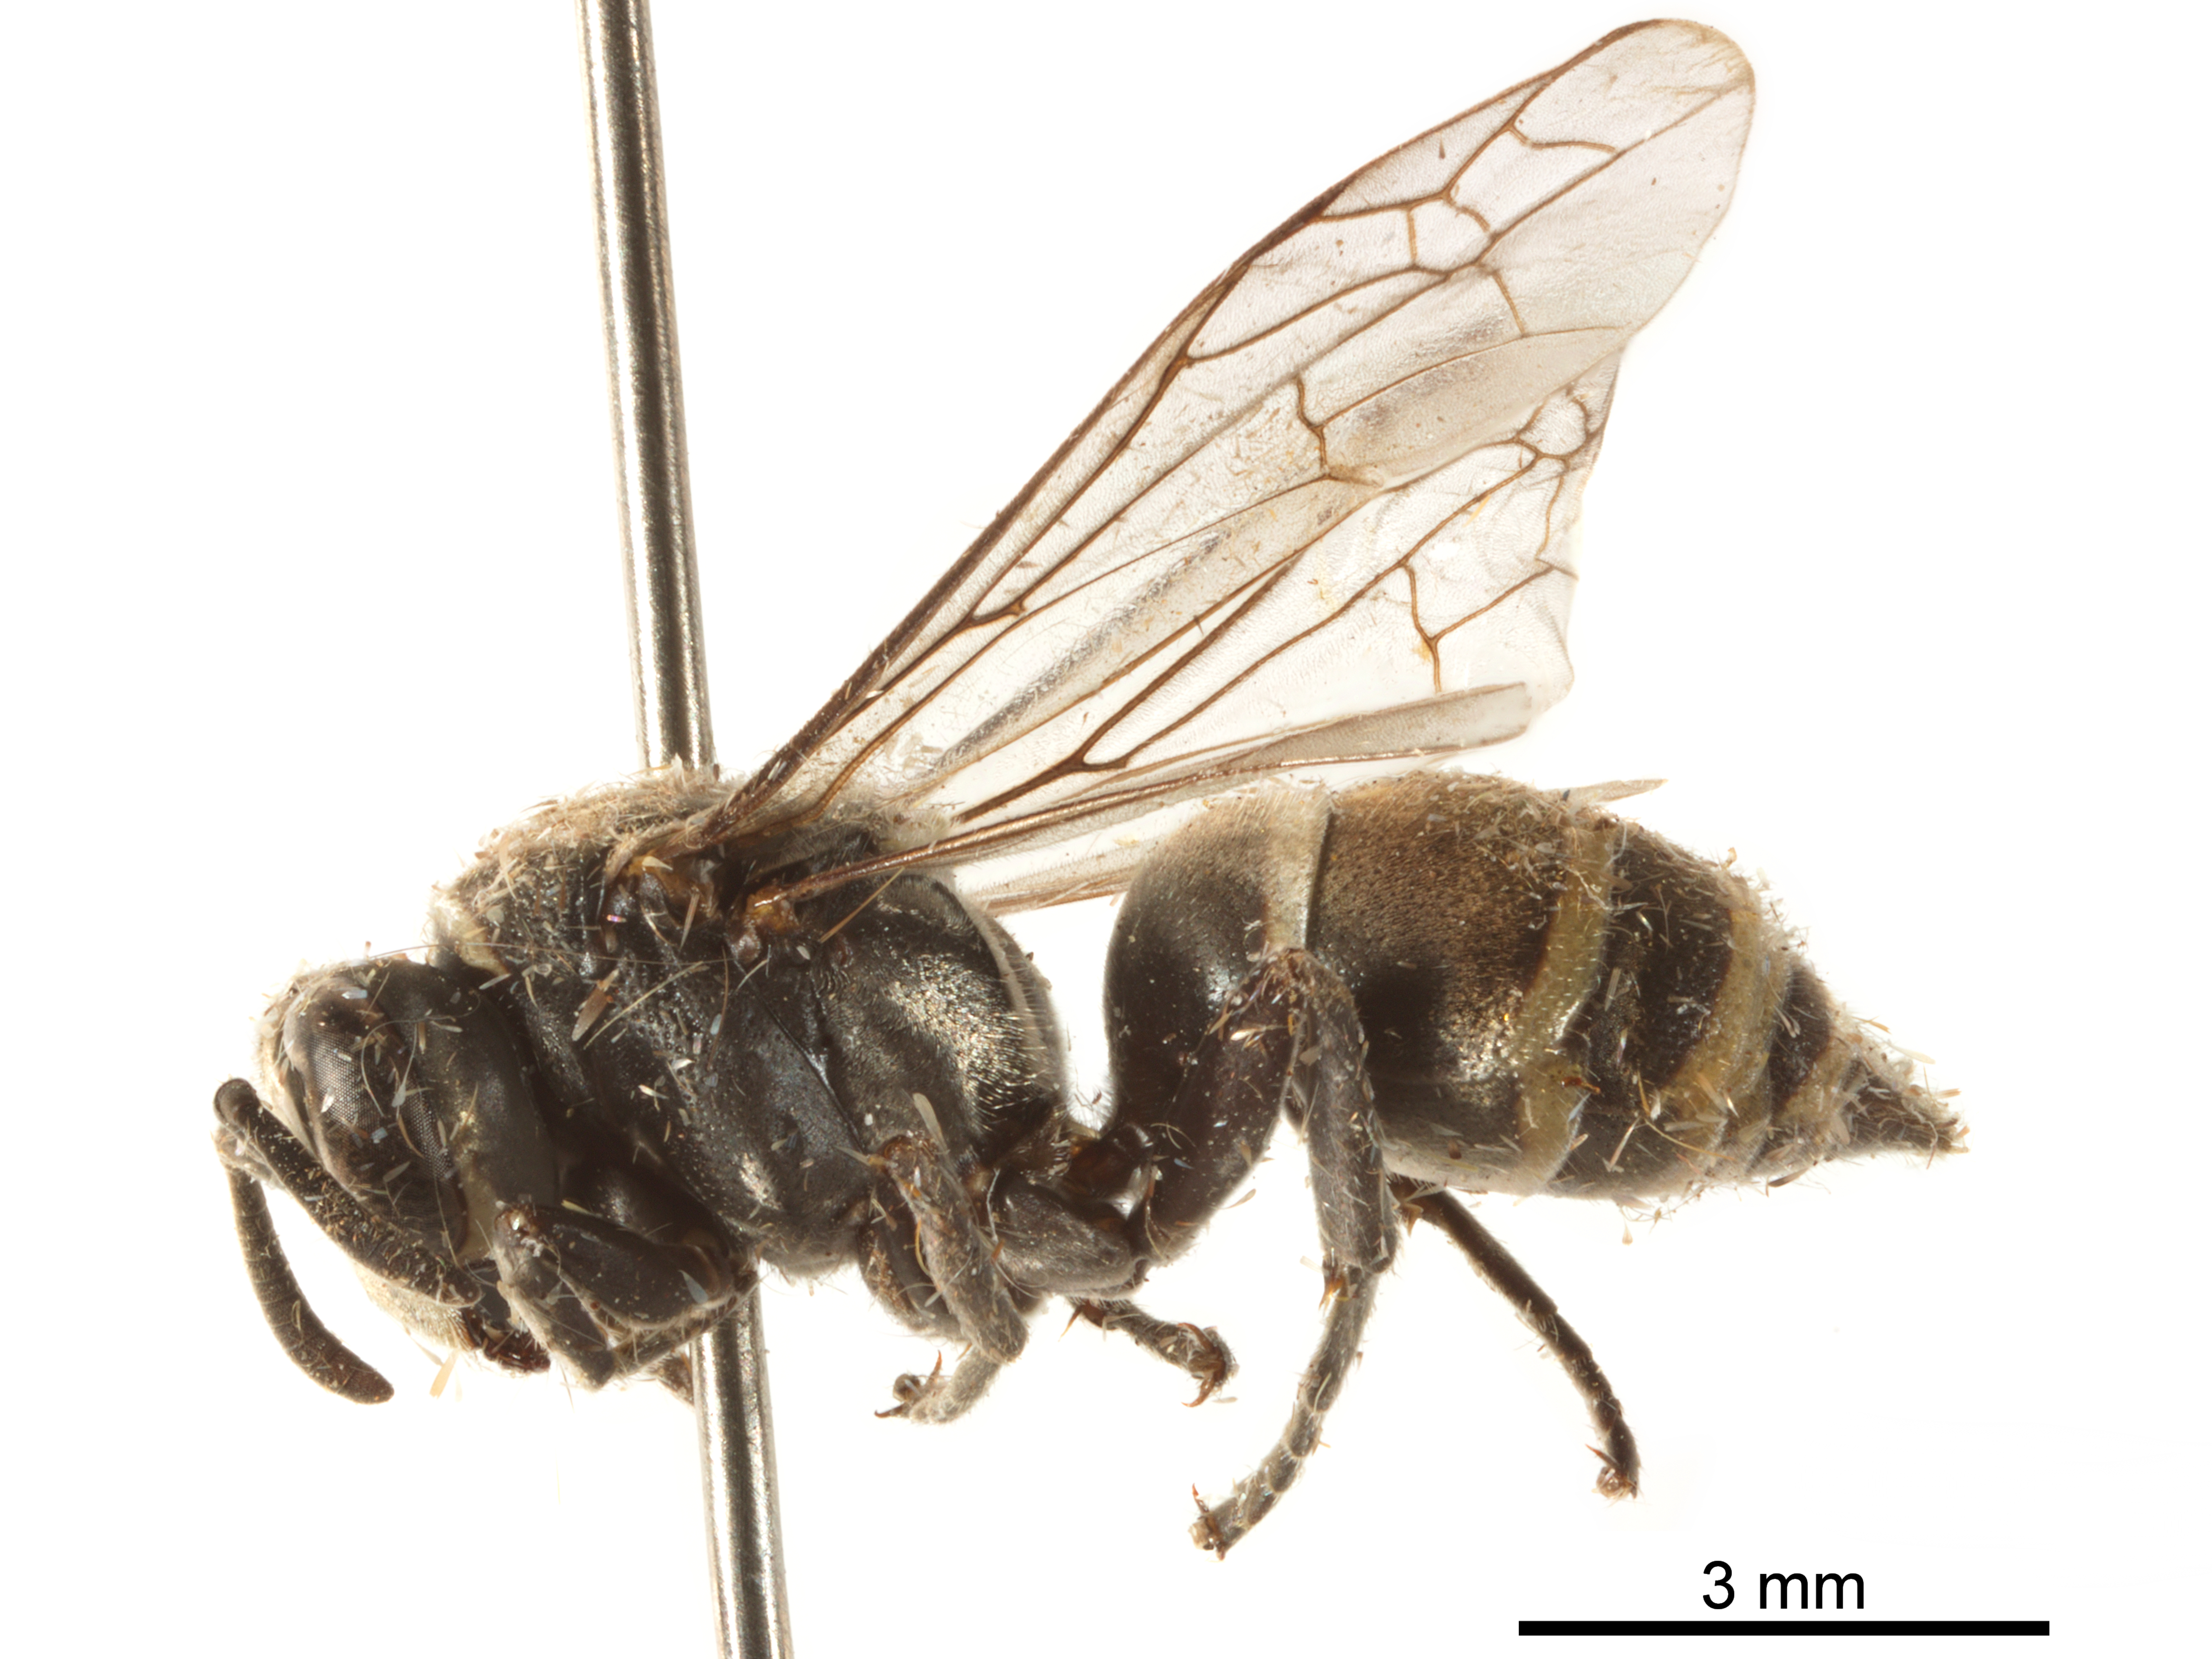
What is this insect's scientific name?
Chartergus artifex
